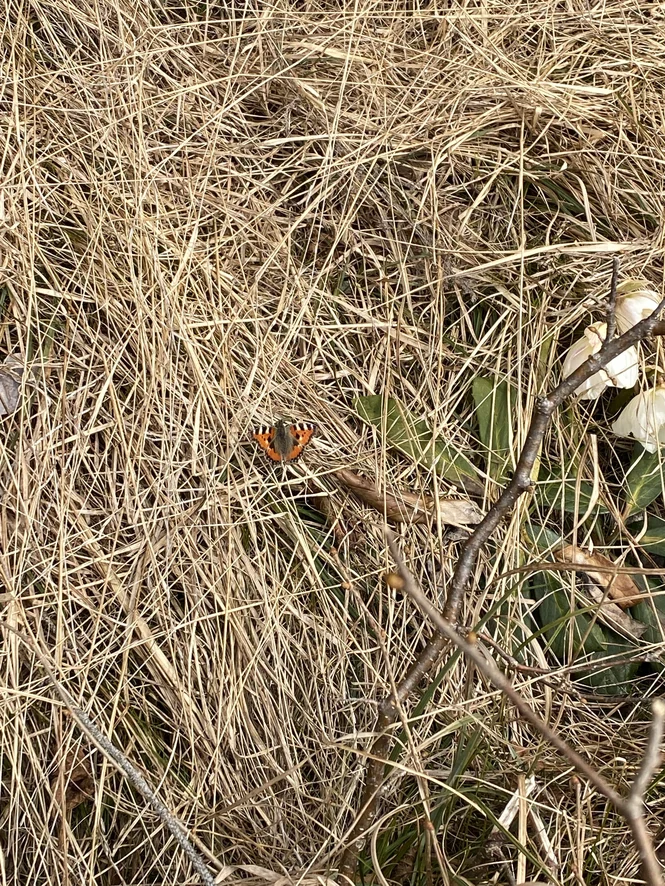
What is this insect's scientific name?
Aglais urticae
